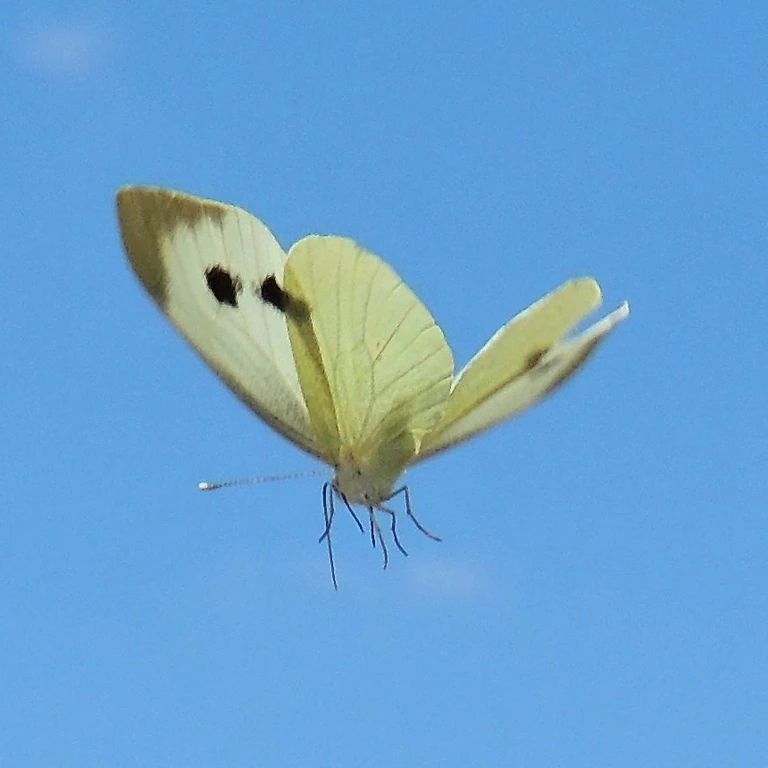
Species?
Pieris brassicae
